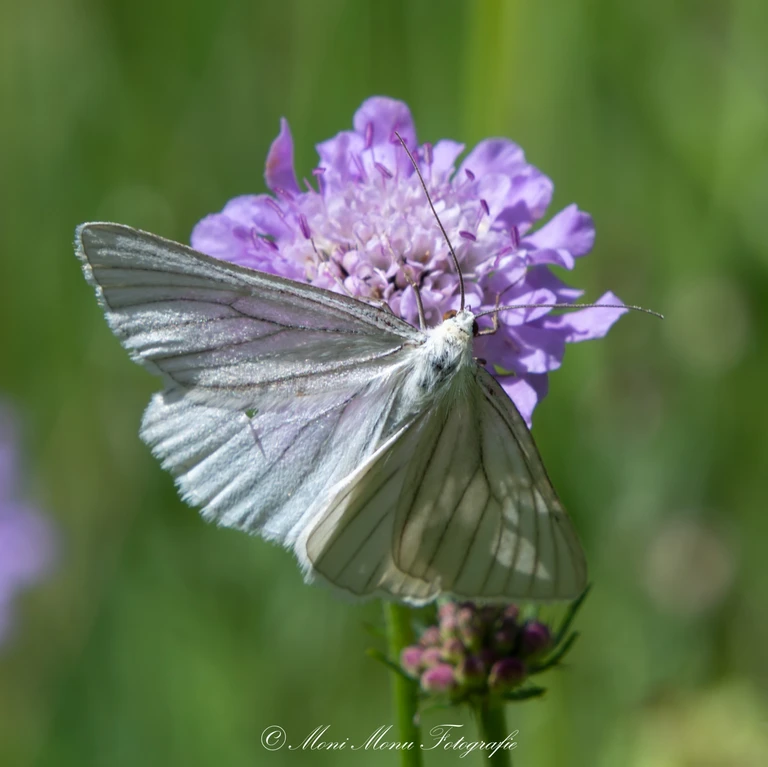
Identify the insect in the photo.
Siona lineata
